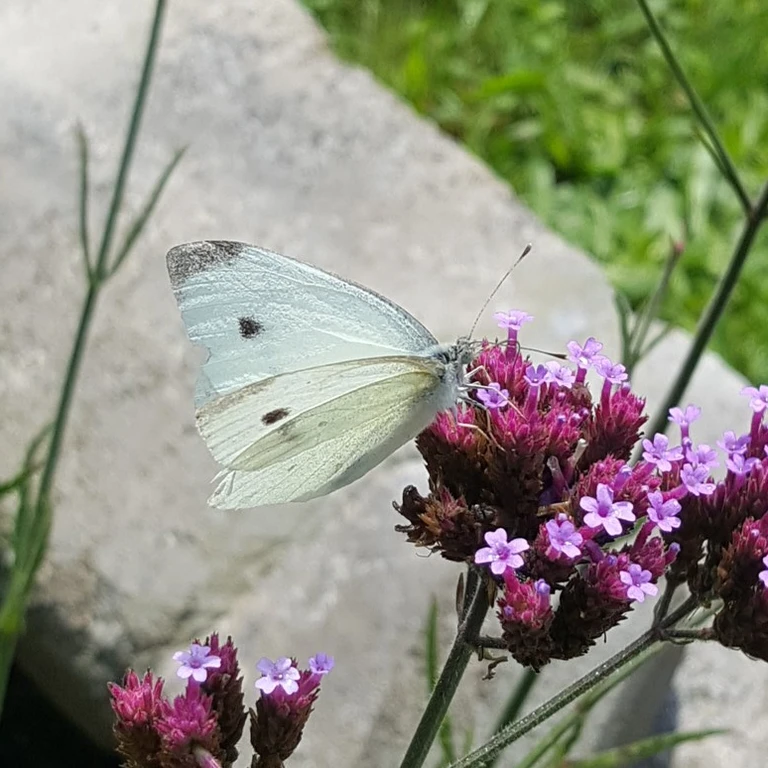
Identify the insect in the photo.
Pieris rapae
